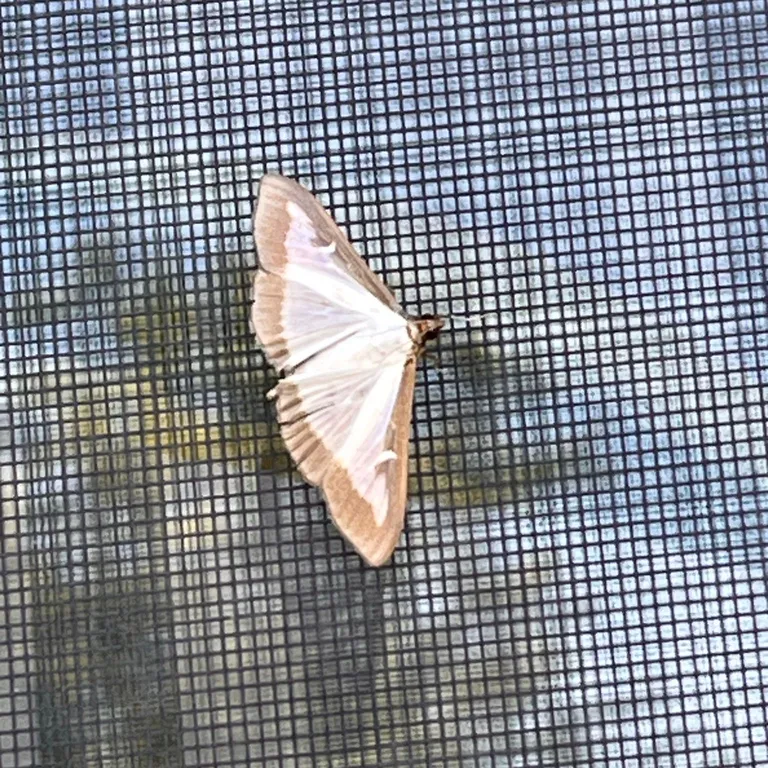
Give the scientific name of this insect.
Cydalima perspectalis
